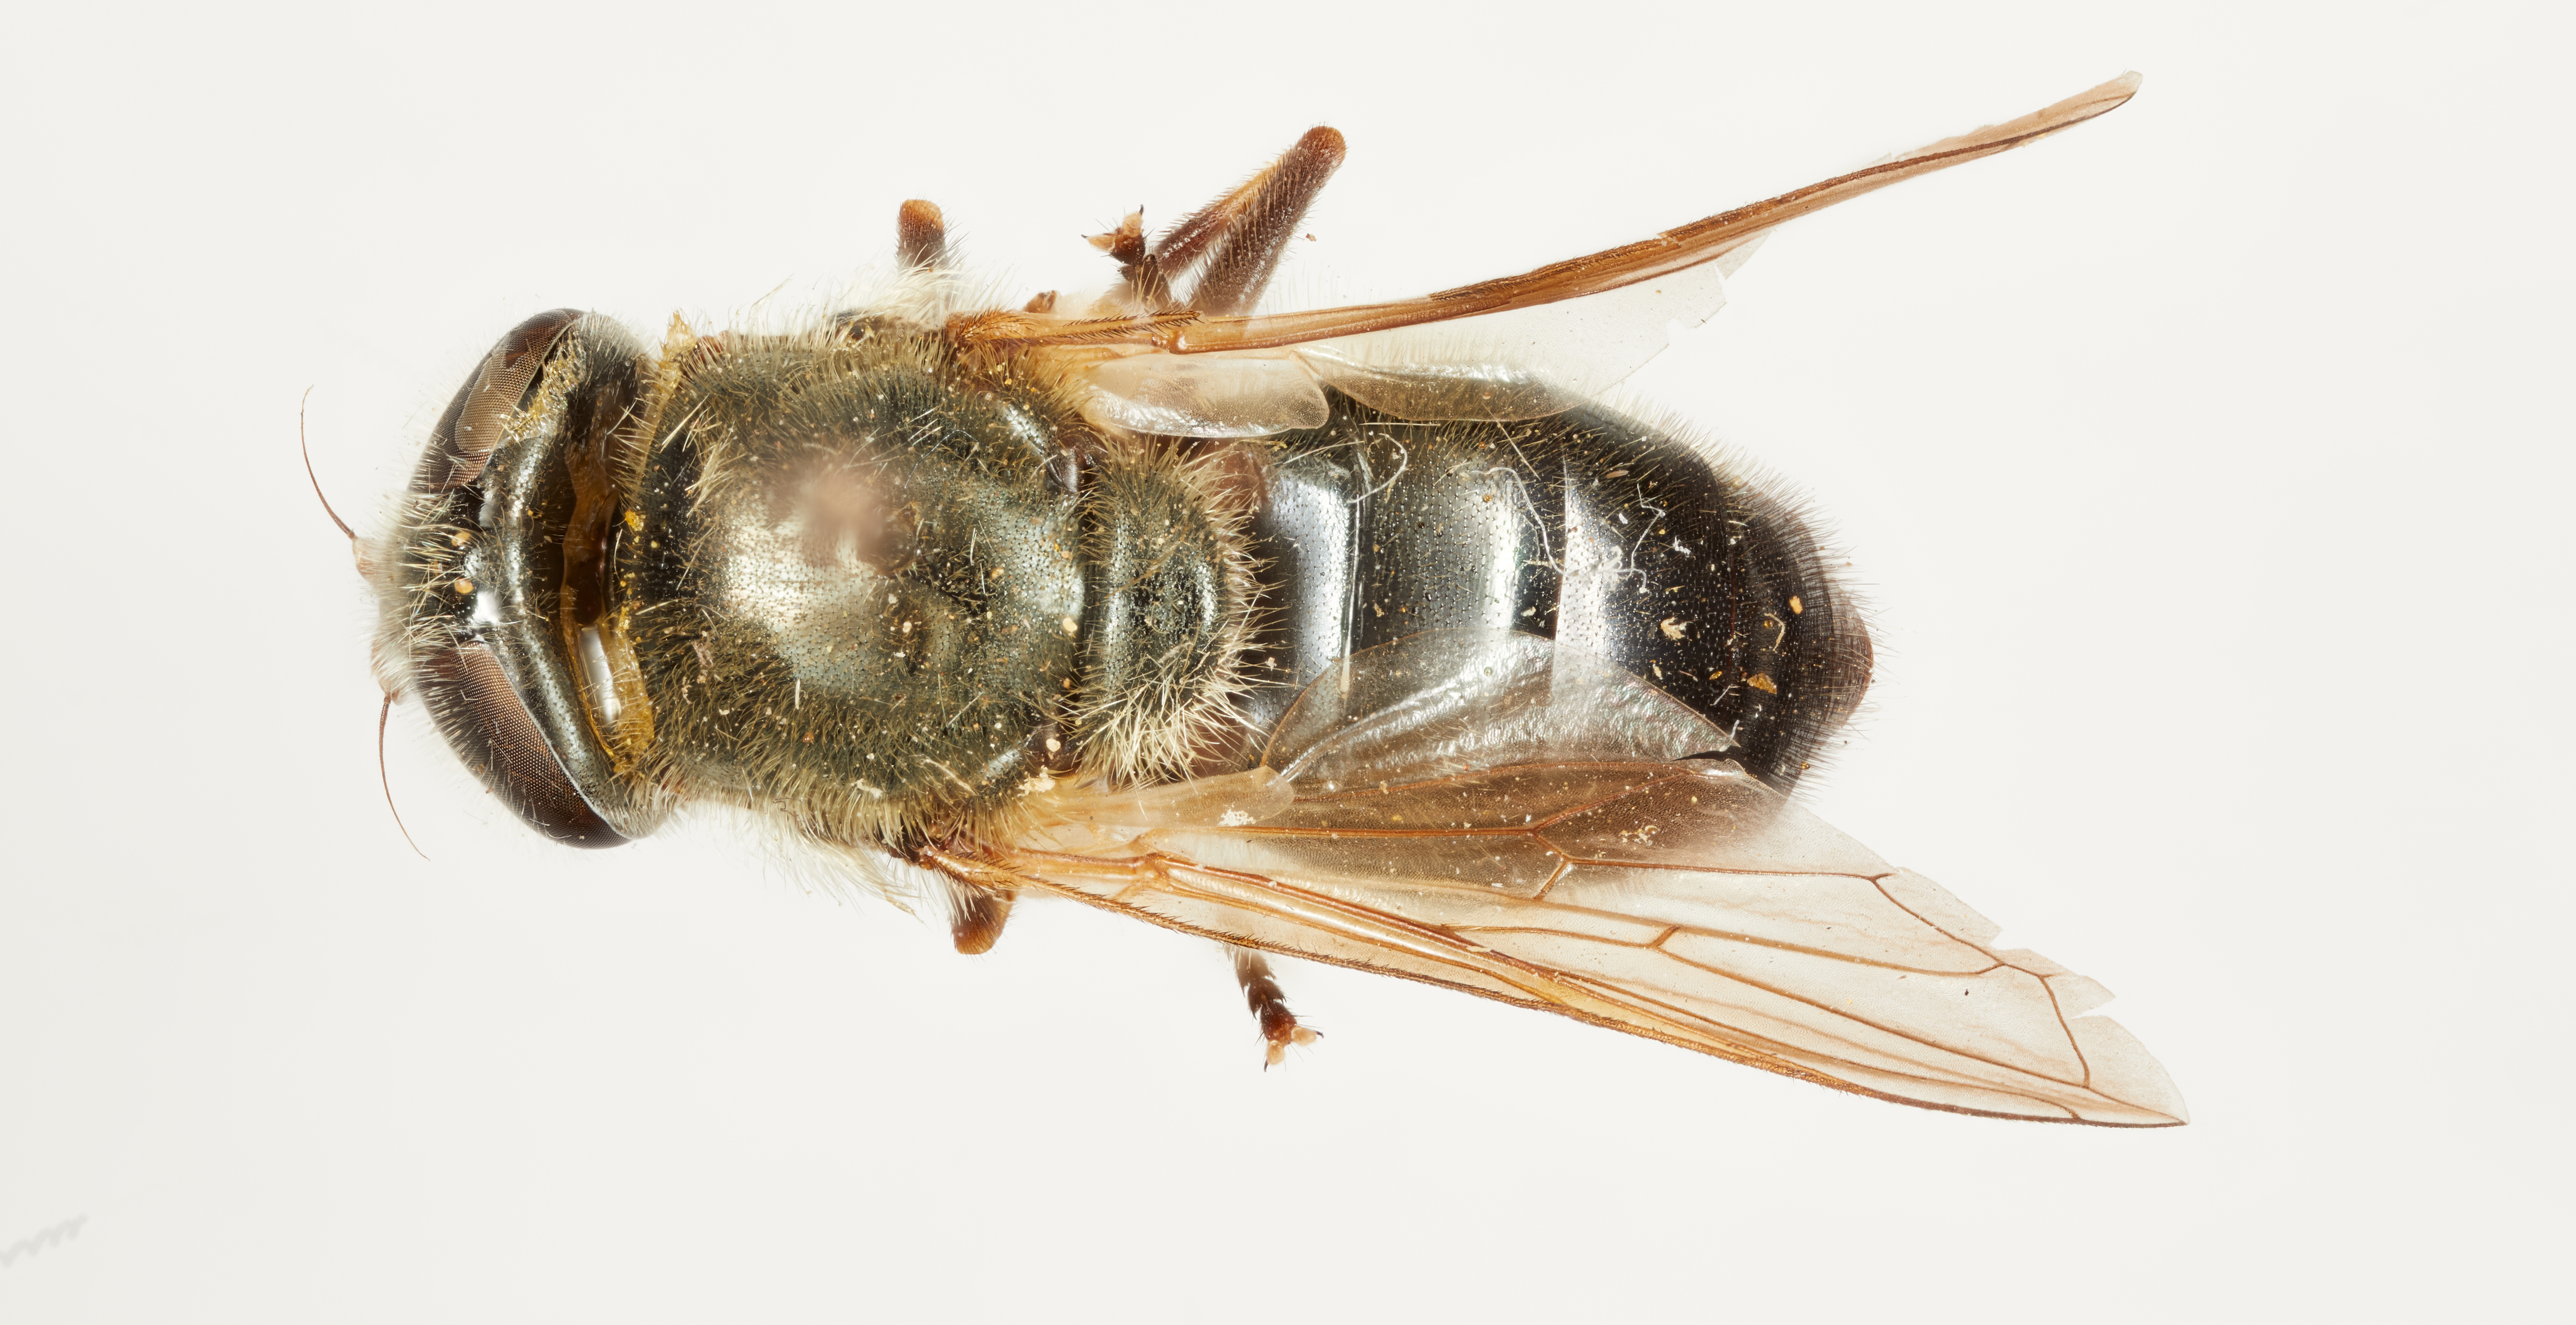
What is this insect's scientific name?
Chilosia bicolorata
